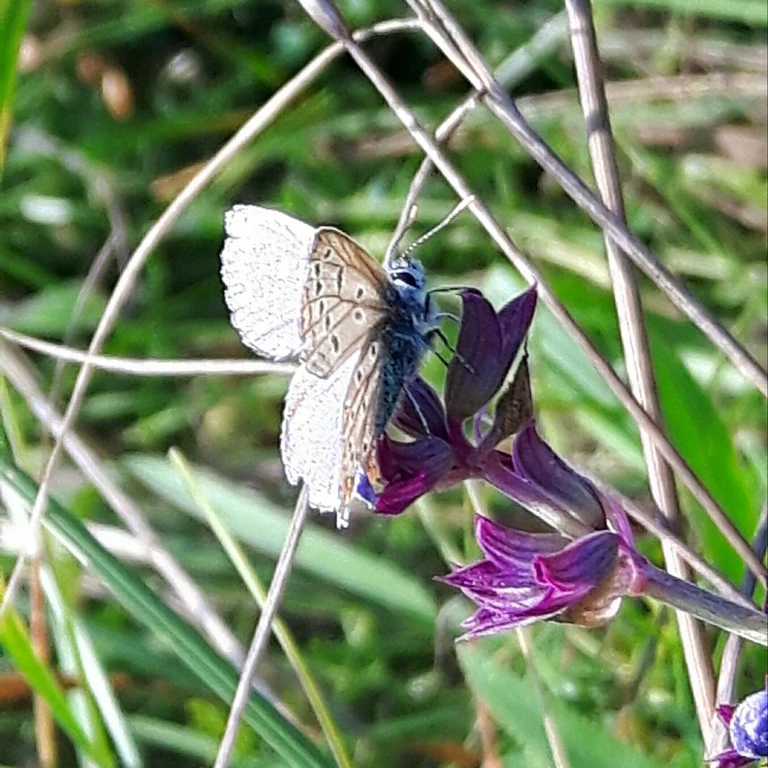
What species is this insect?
Polyommatus icarus
